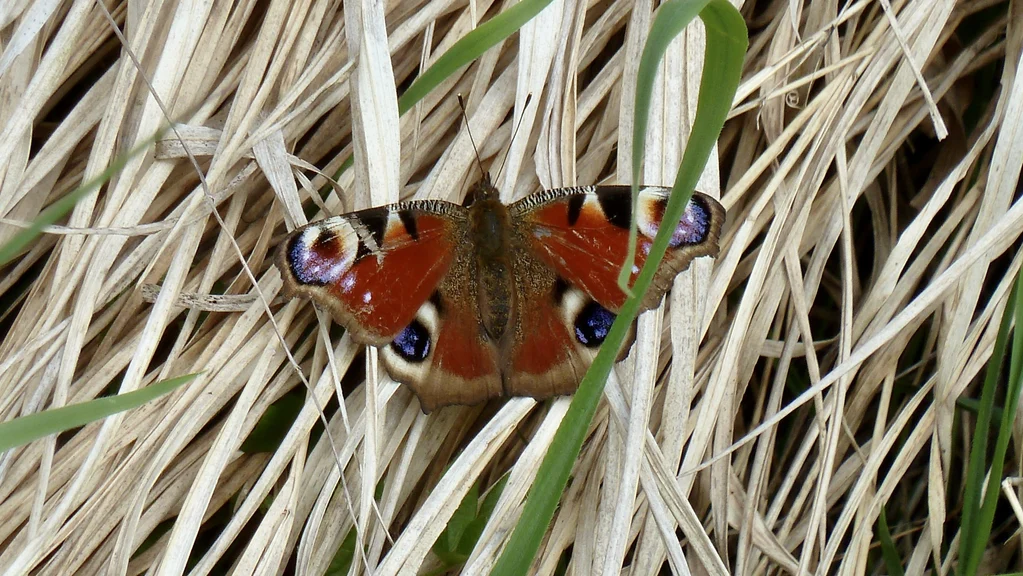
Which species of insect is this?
Aglais io
